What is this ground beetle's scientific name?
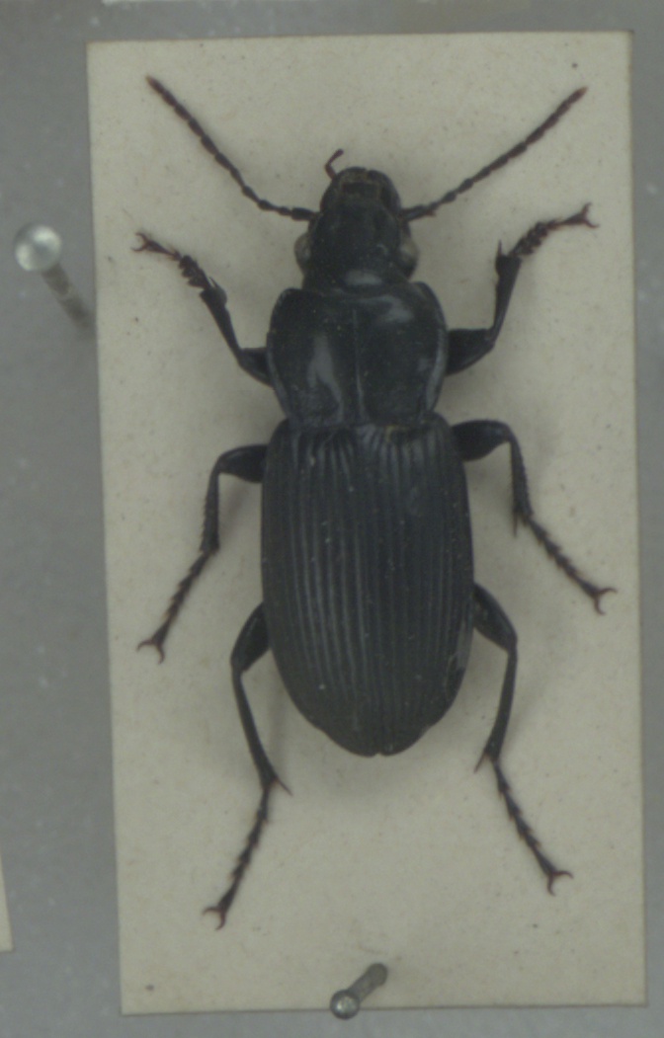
Pterostichus melanarius
